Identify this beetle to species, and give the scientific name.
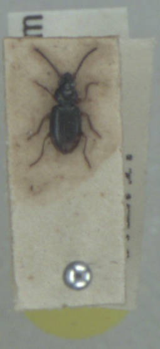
Bembidion clarkei
